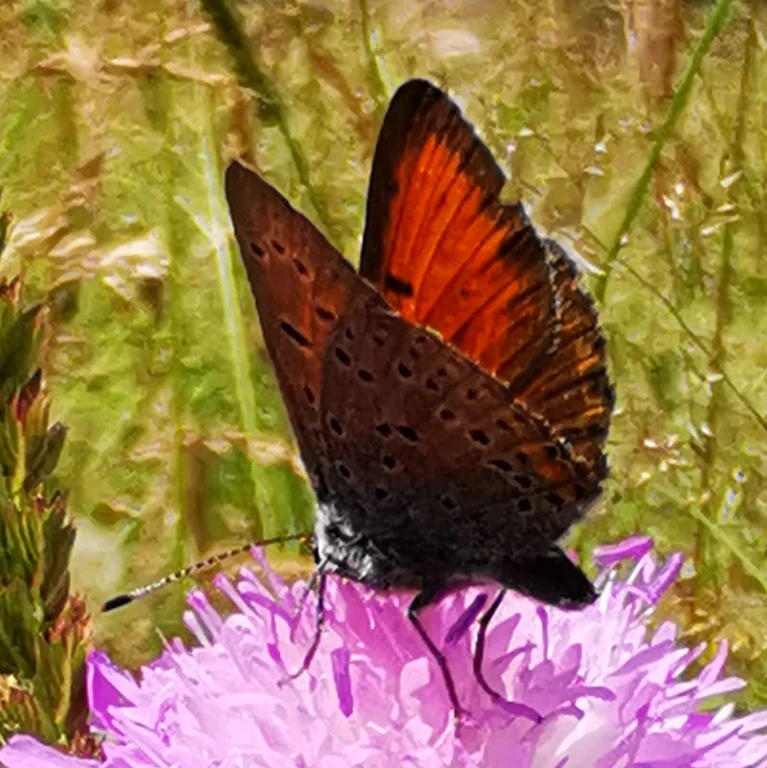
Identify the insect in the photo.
Lycaena hippothoe (also Palaeochrysophanus hippothoe)
